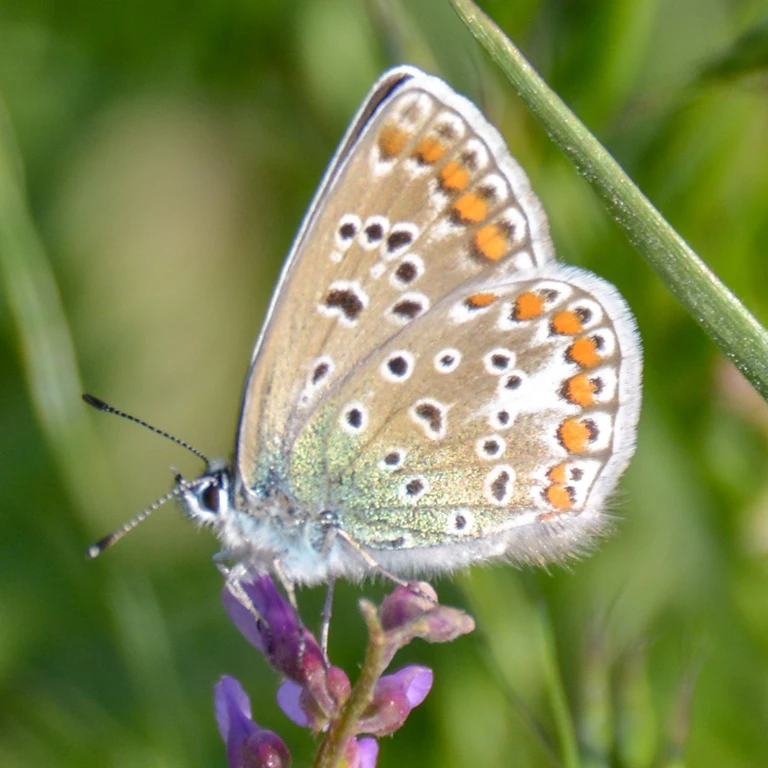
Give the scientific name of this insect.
Polyommatus icarus
